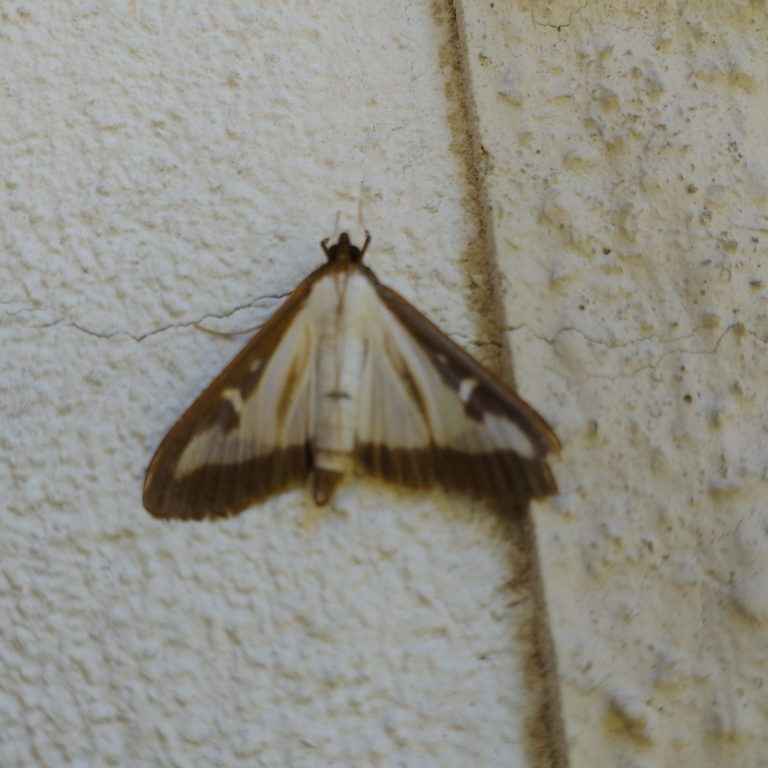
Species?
Cydalima perspectalis
